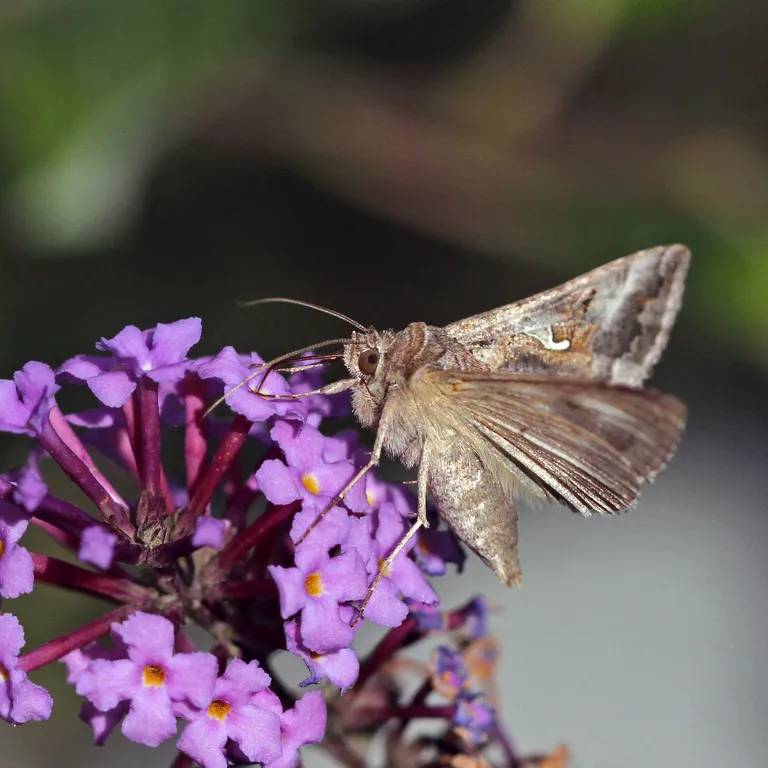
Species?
Autographa gamma
